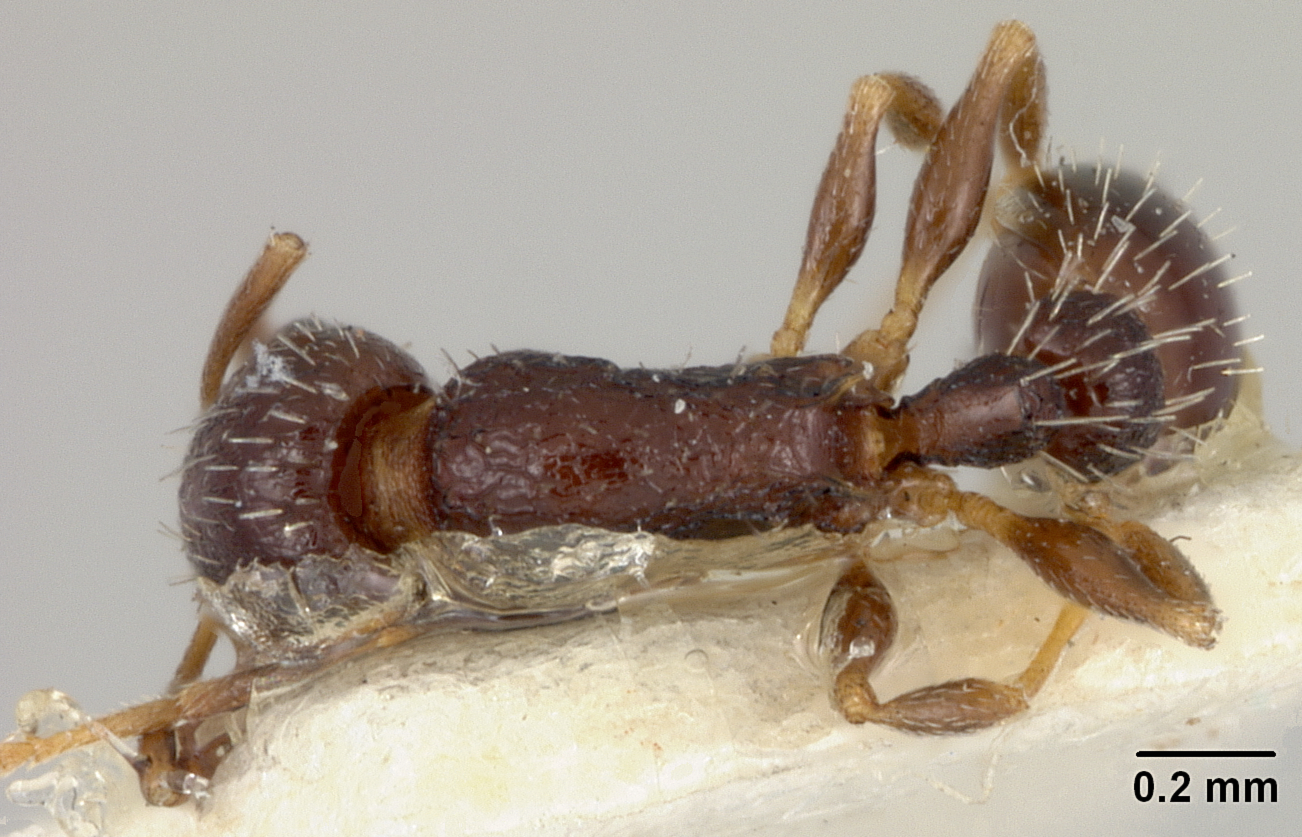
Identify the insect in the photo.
Leptothorax texanus
